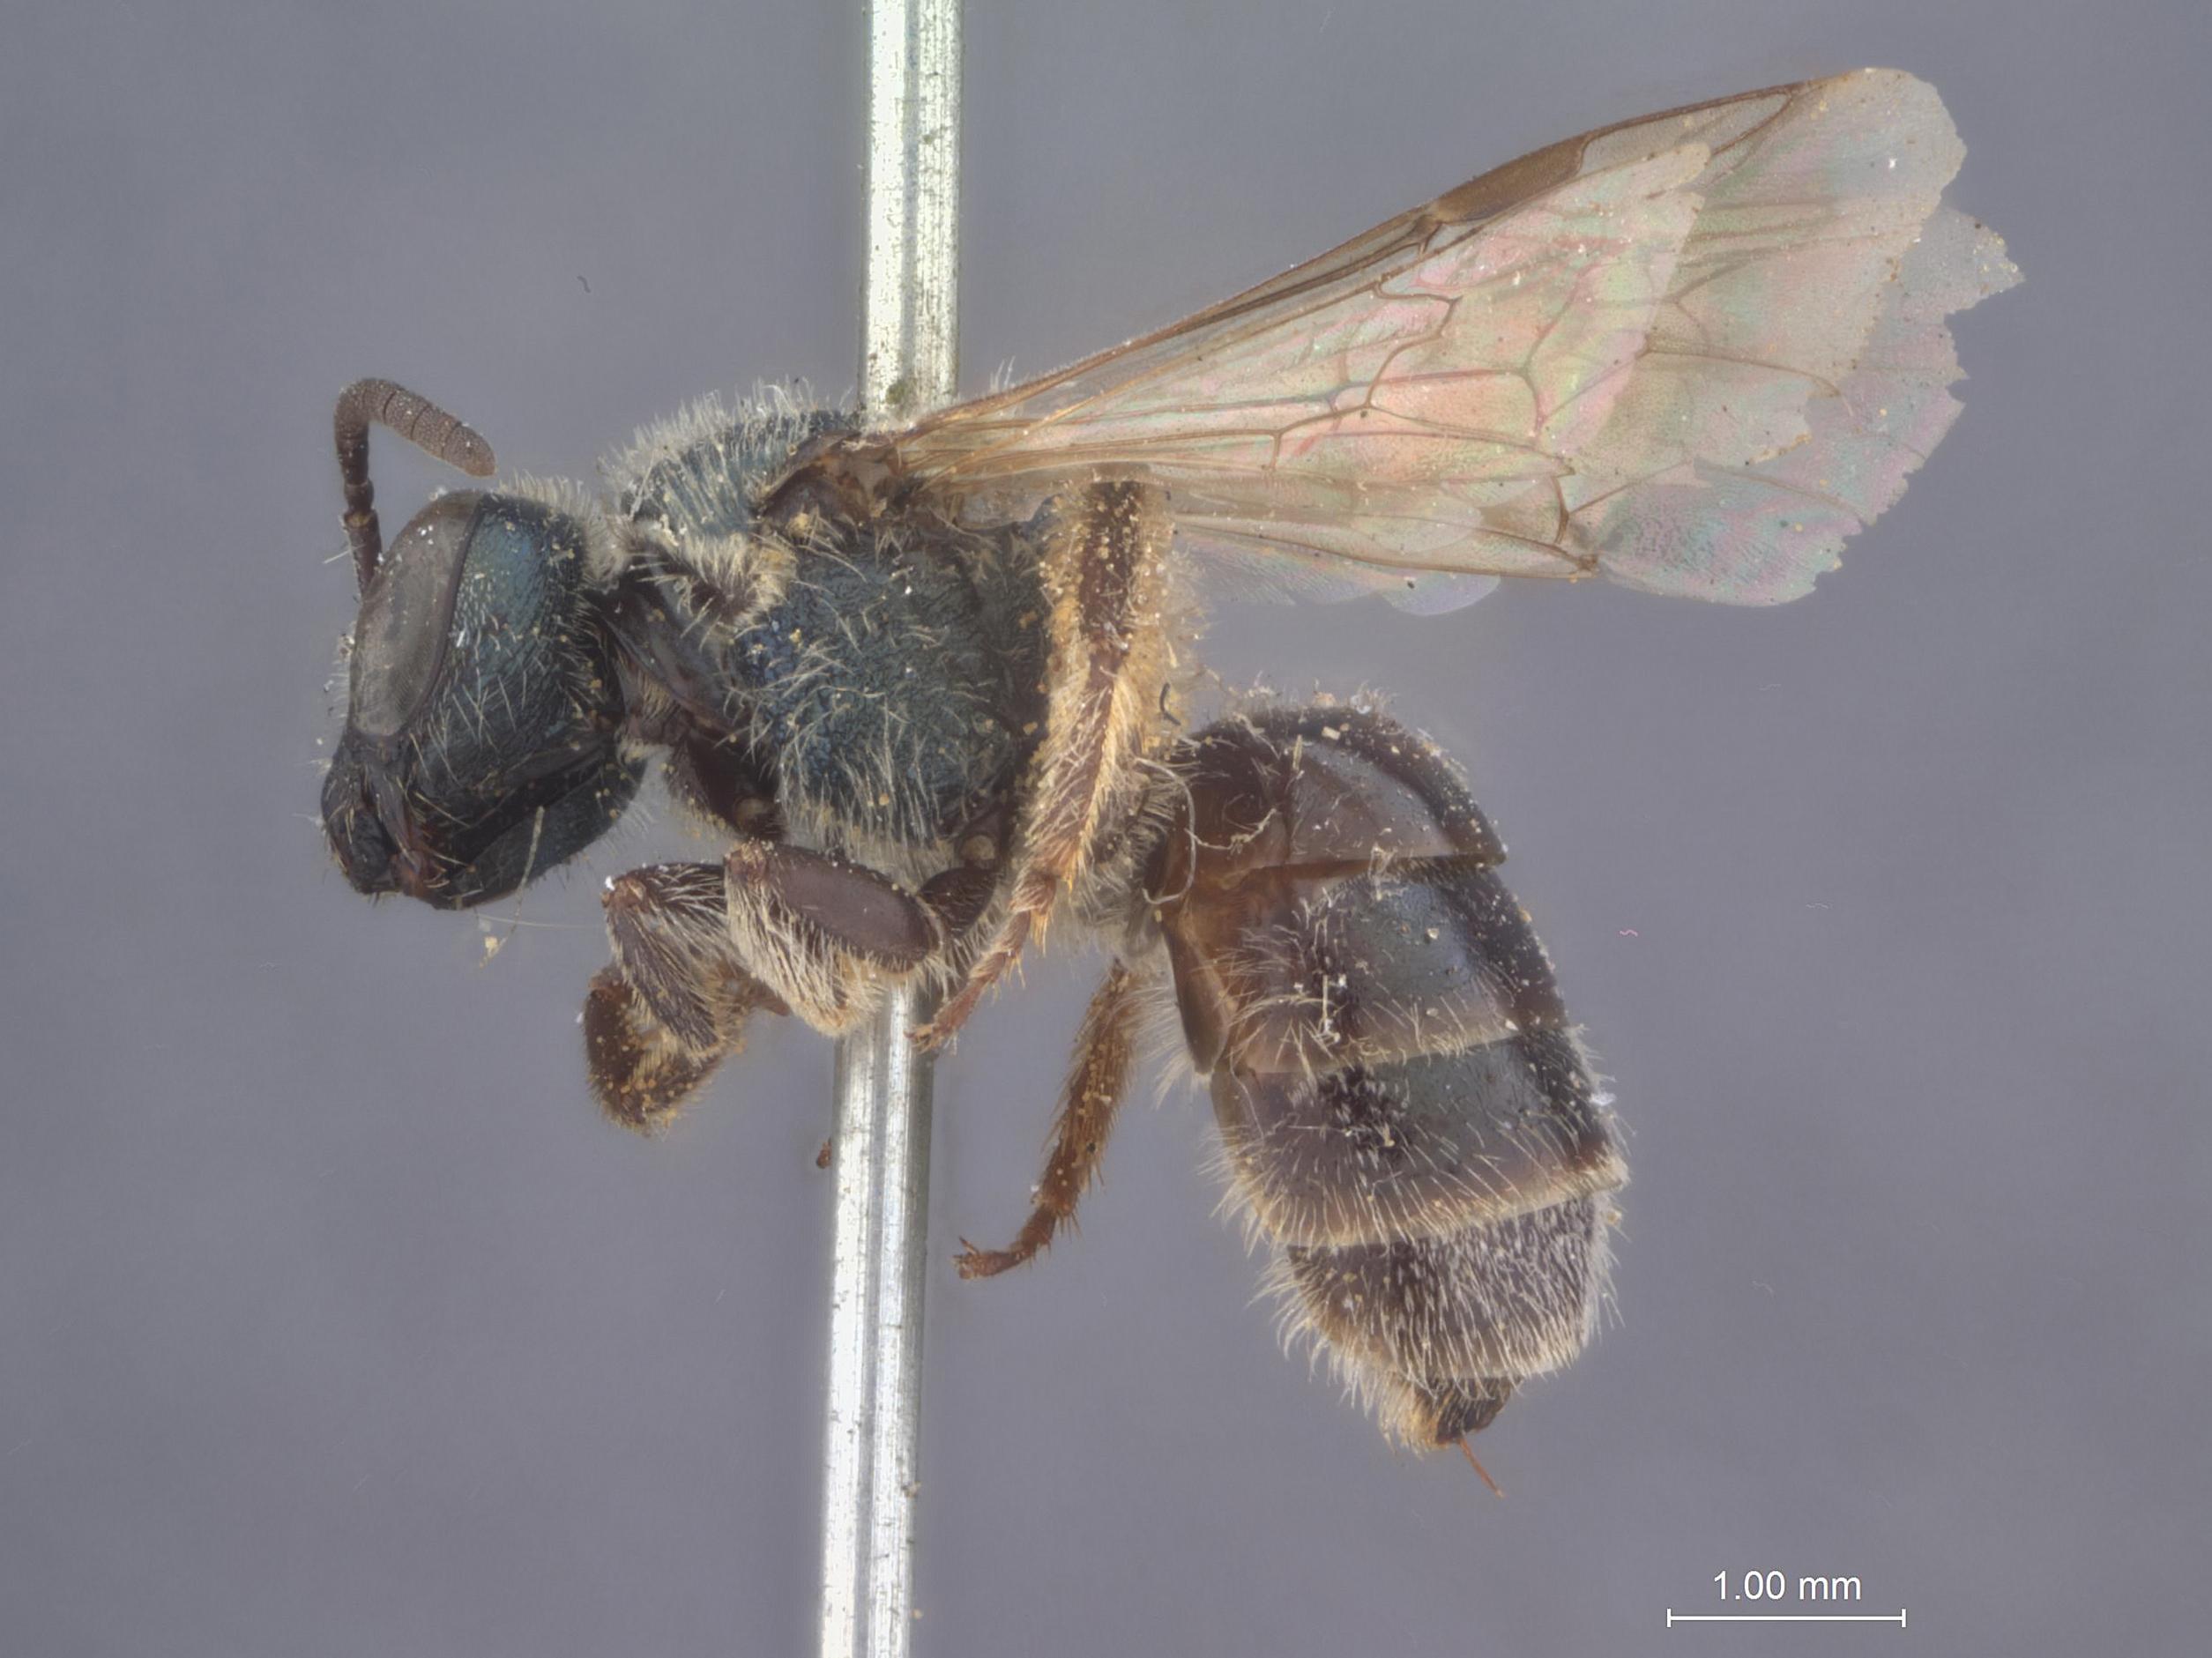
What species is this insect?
Halictus oceanicus
